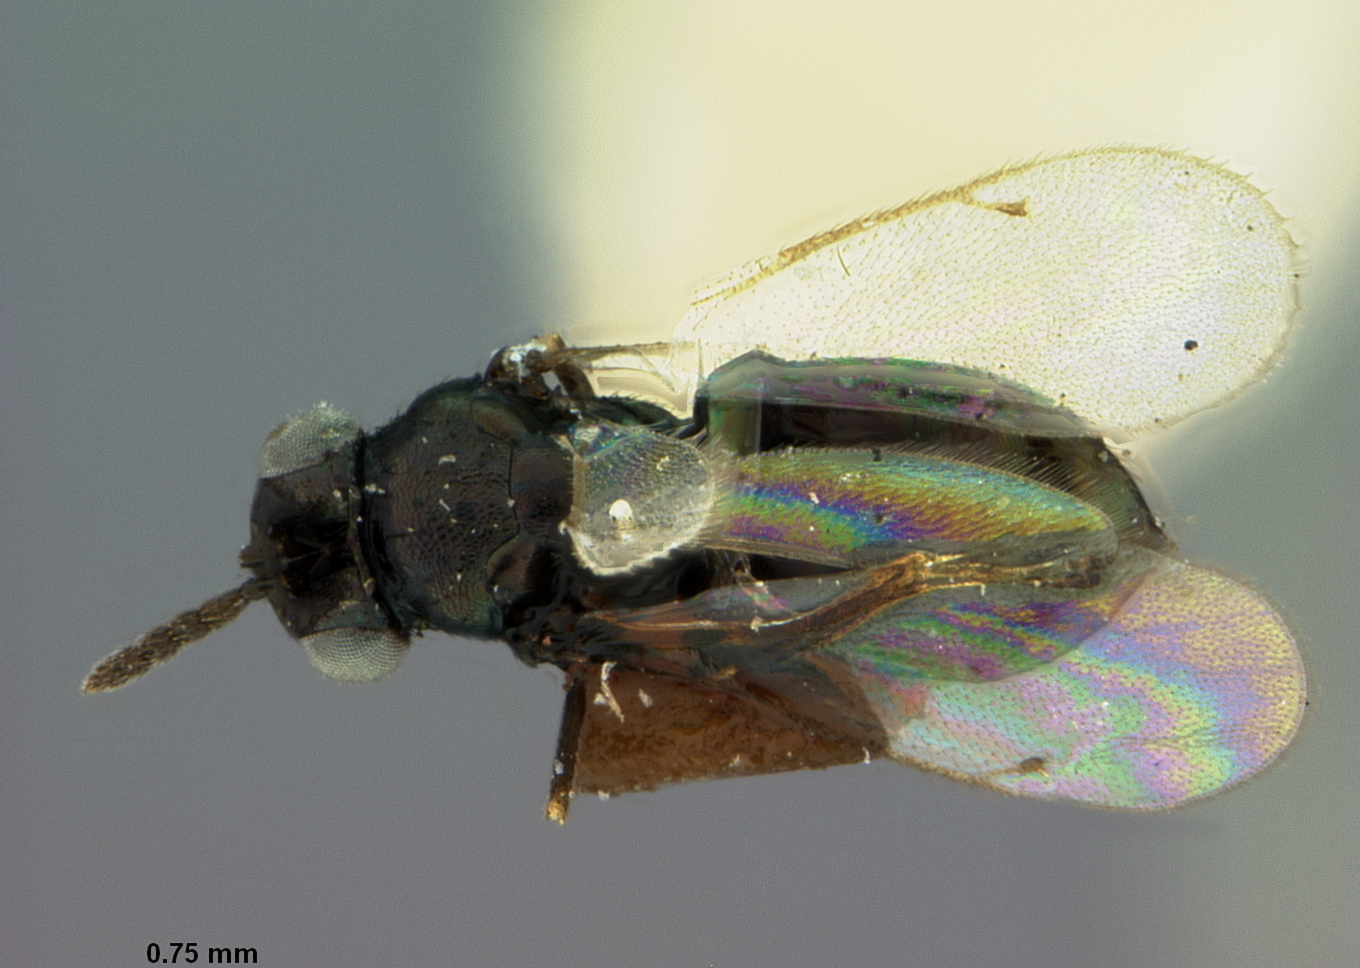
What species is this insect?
Eulophus albitarsis
